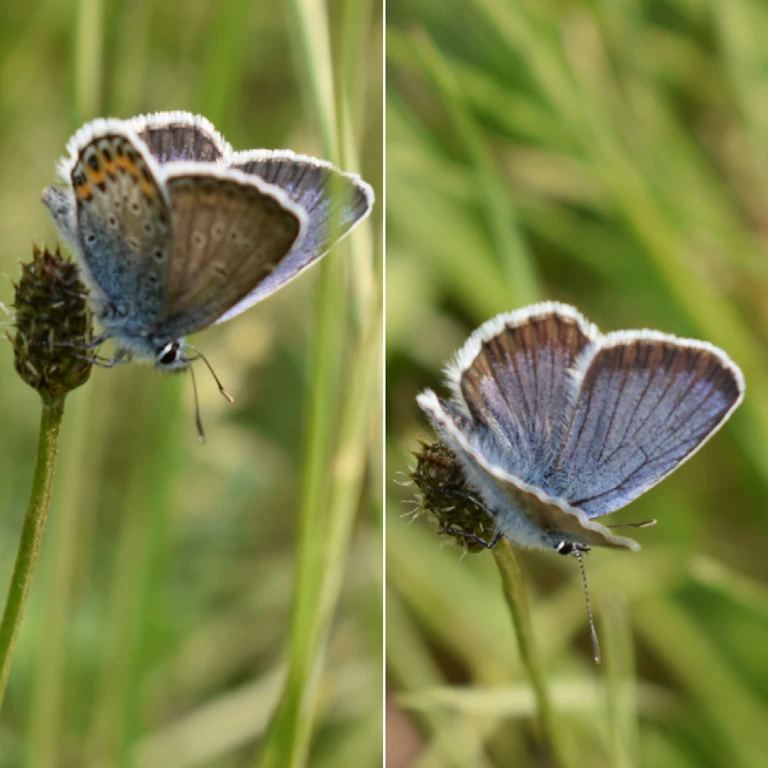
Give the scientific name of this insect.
Plebejus argus
